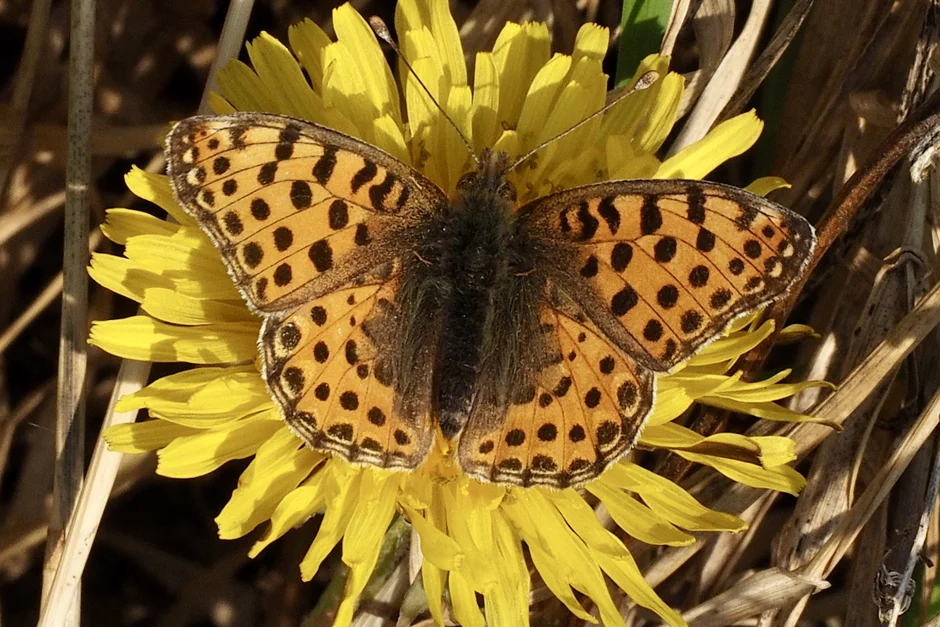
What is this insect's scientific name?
Issoria lathonia
